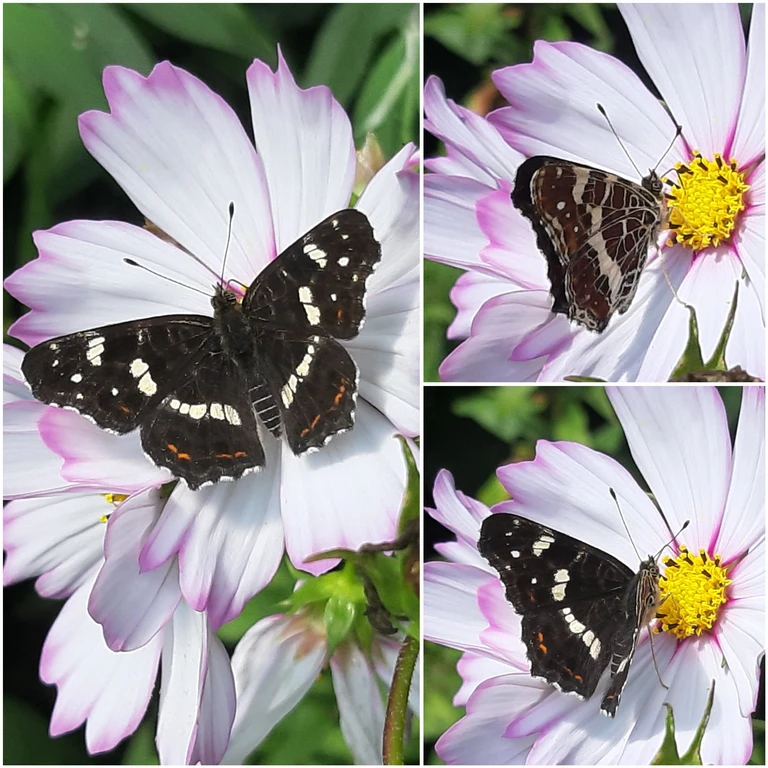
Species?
Araschnia levana
